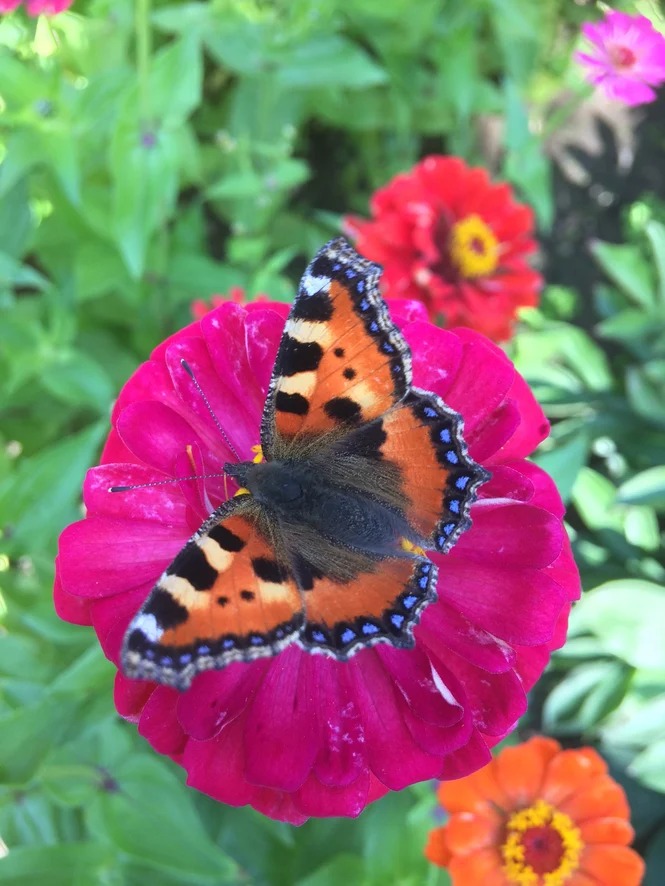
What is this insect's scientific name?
Aglais urticae
